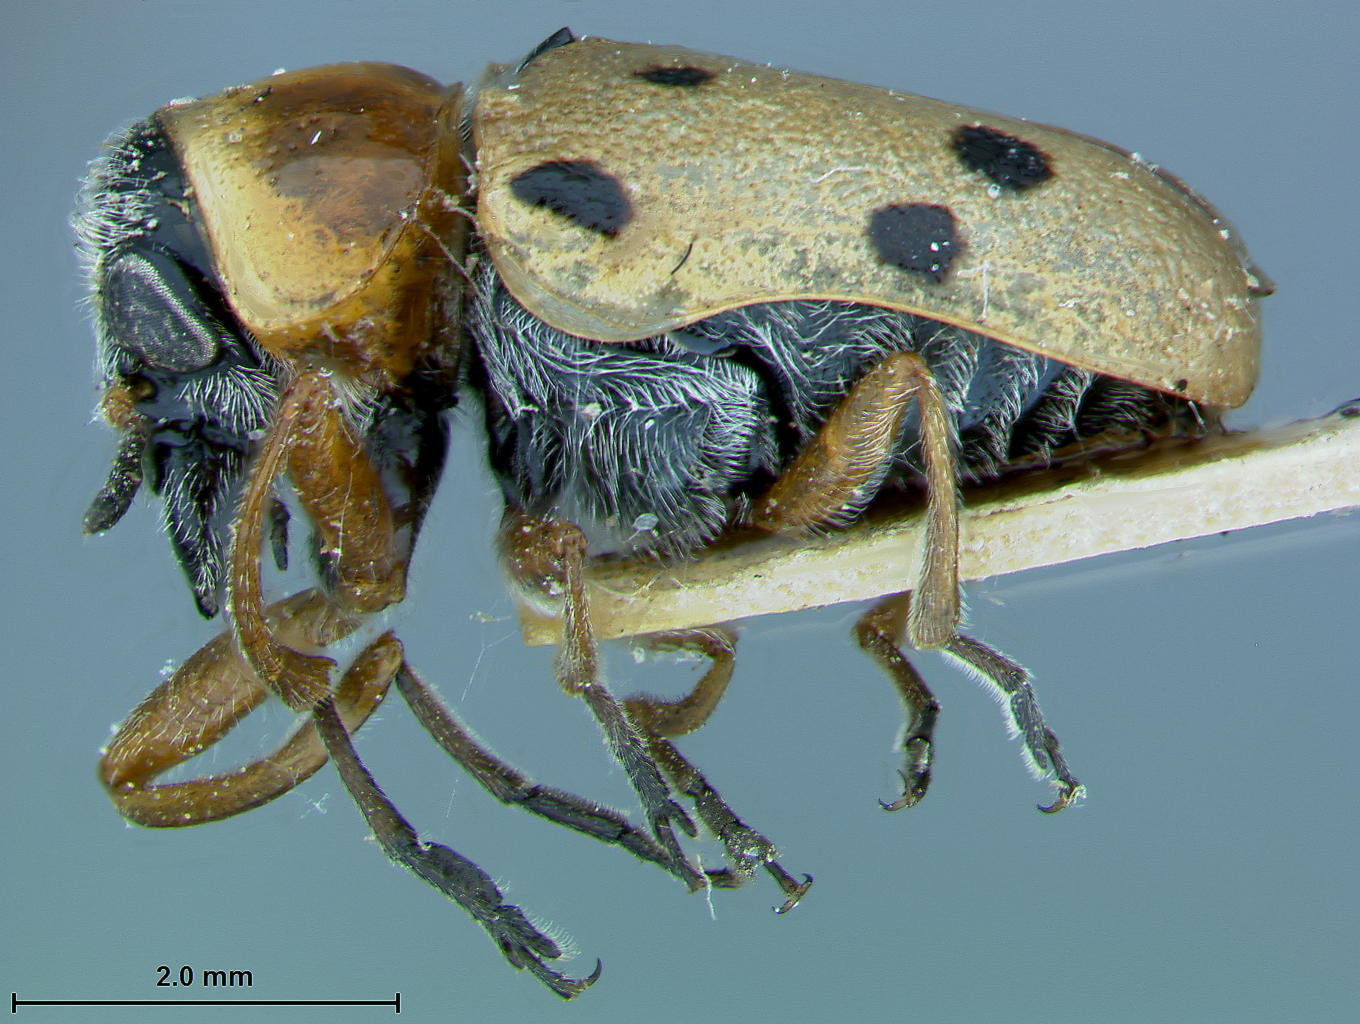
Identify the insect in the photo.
Titubaea minor
